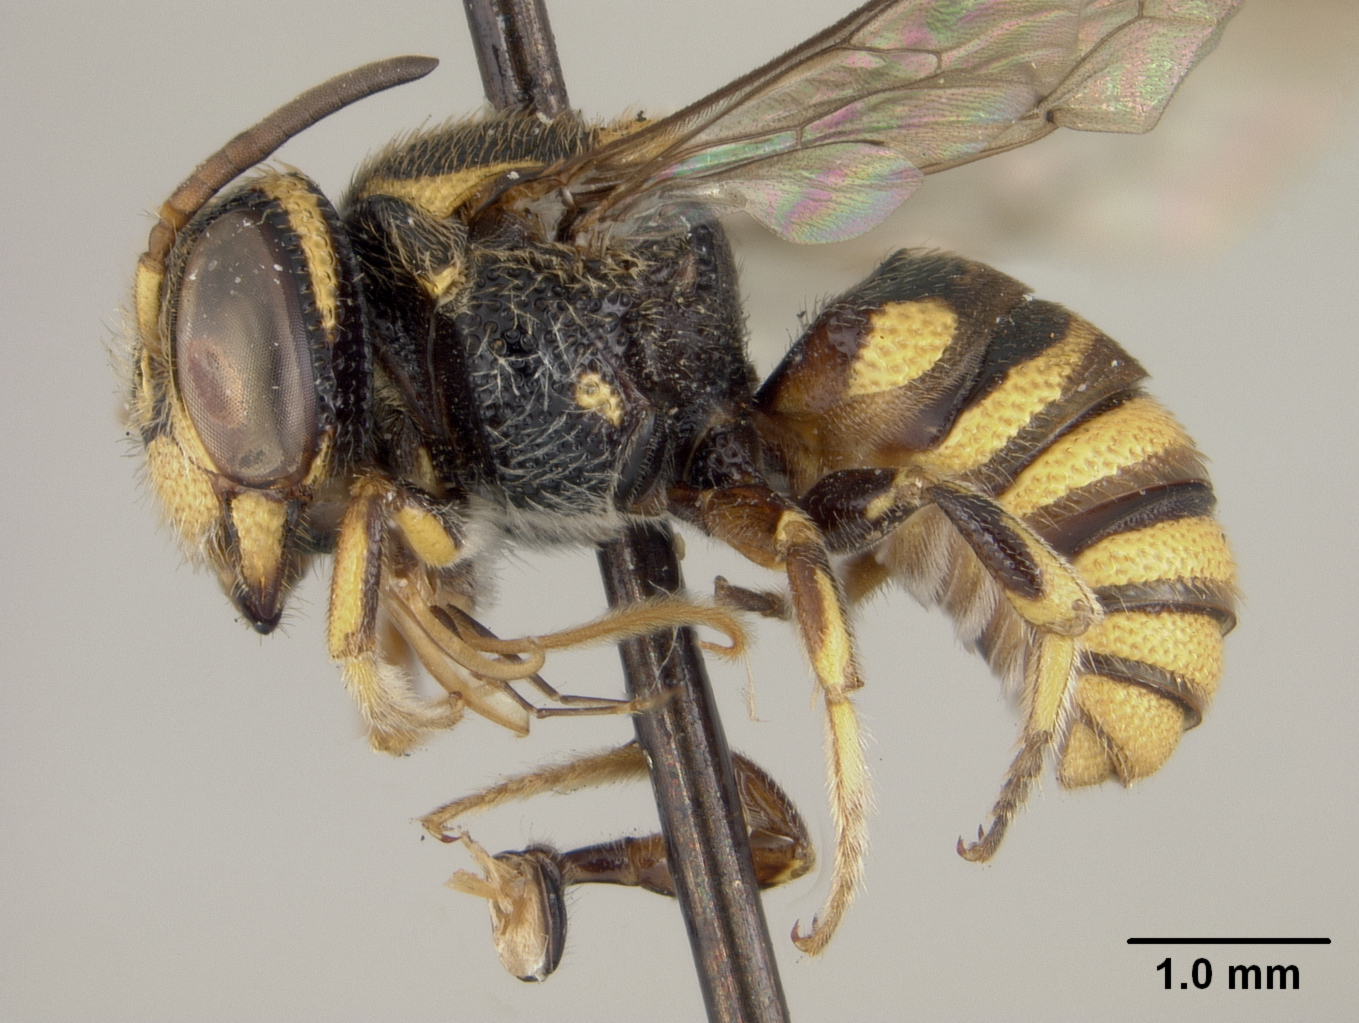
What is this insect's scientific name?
Dianthidium callorhinum
